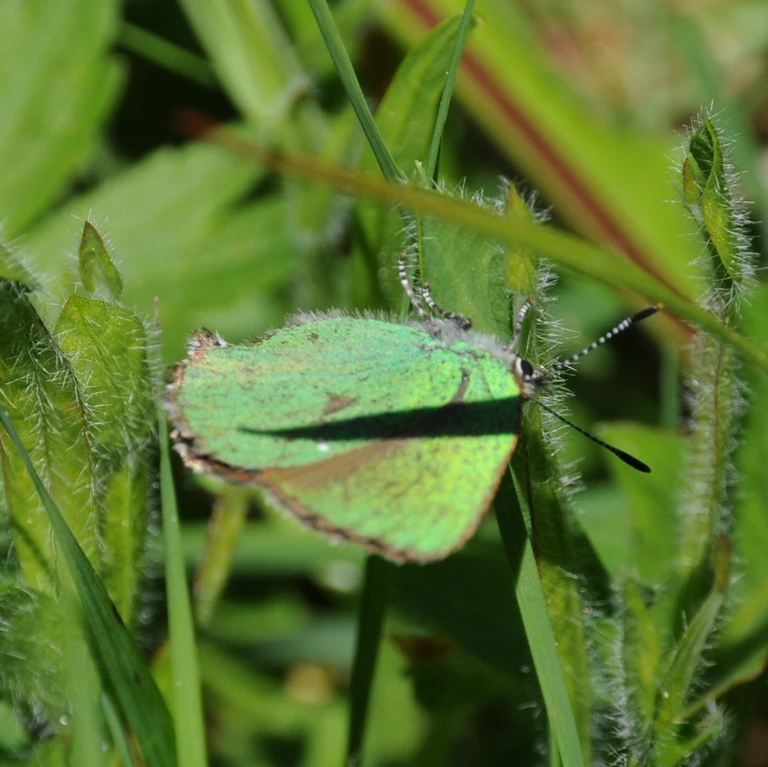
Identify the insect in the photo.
Callophrys rubi
